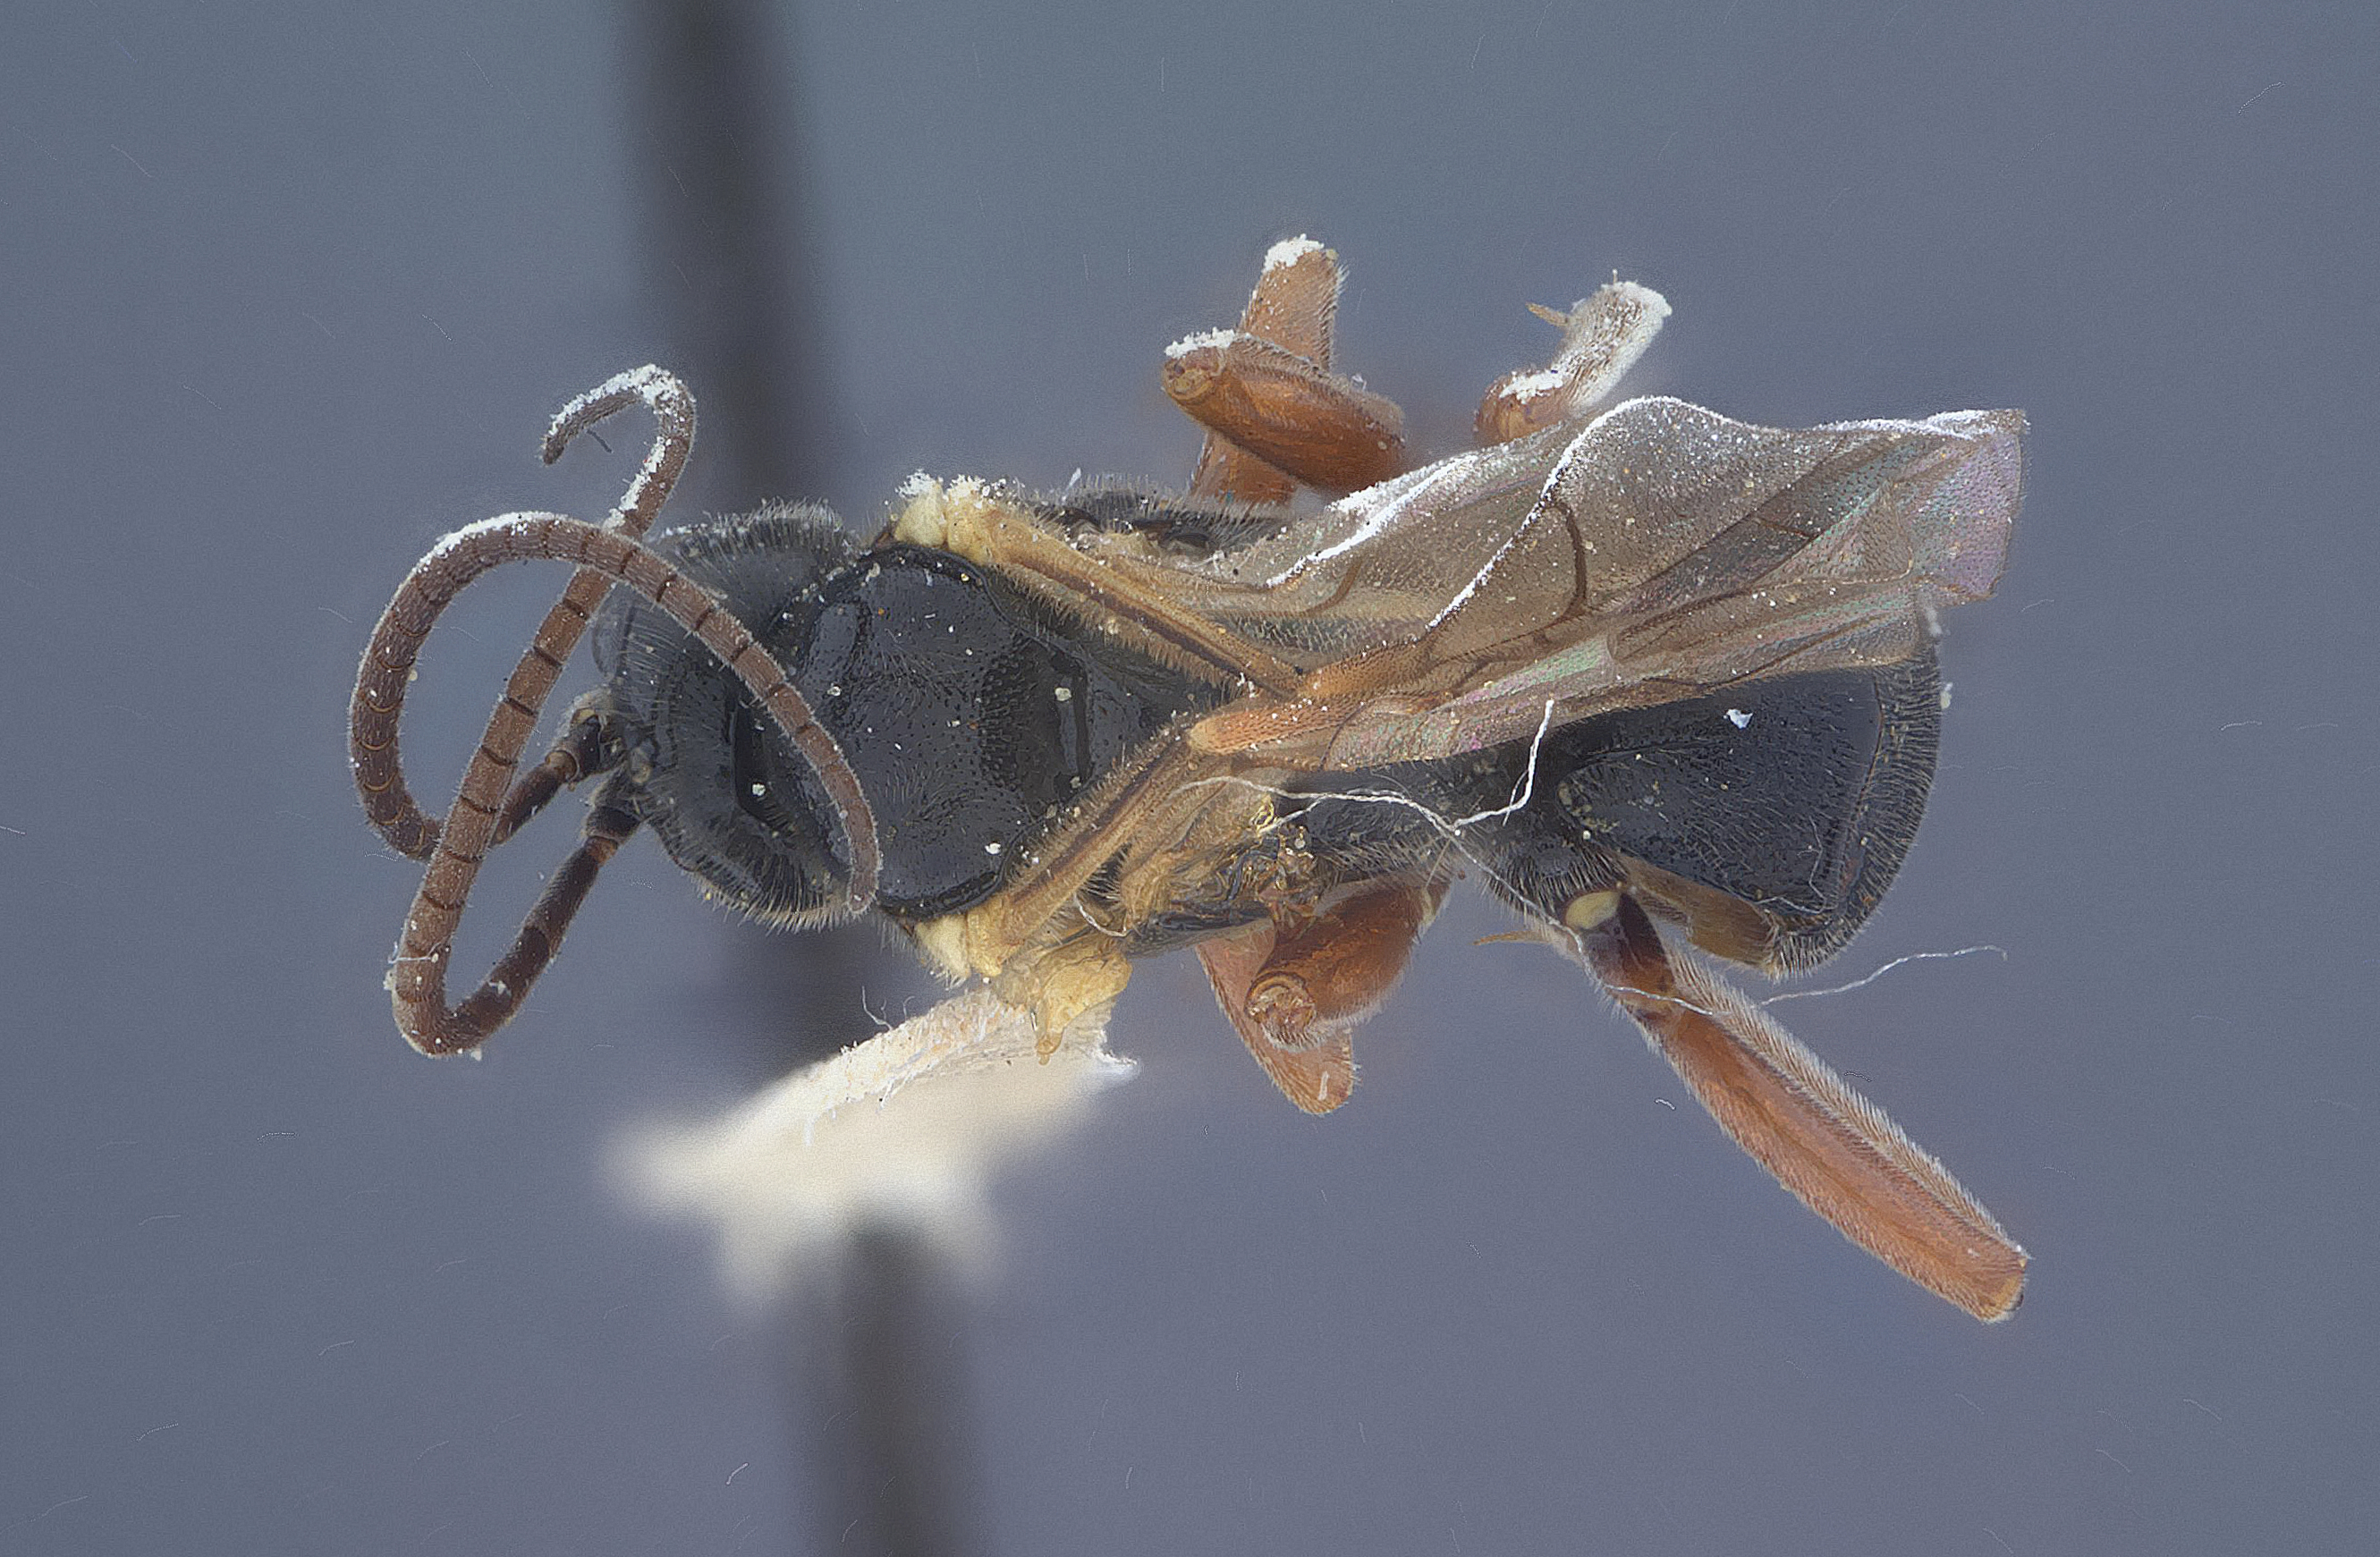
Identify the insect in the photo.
Ctenochira infans
